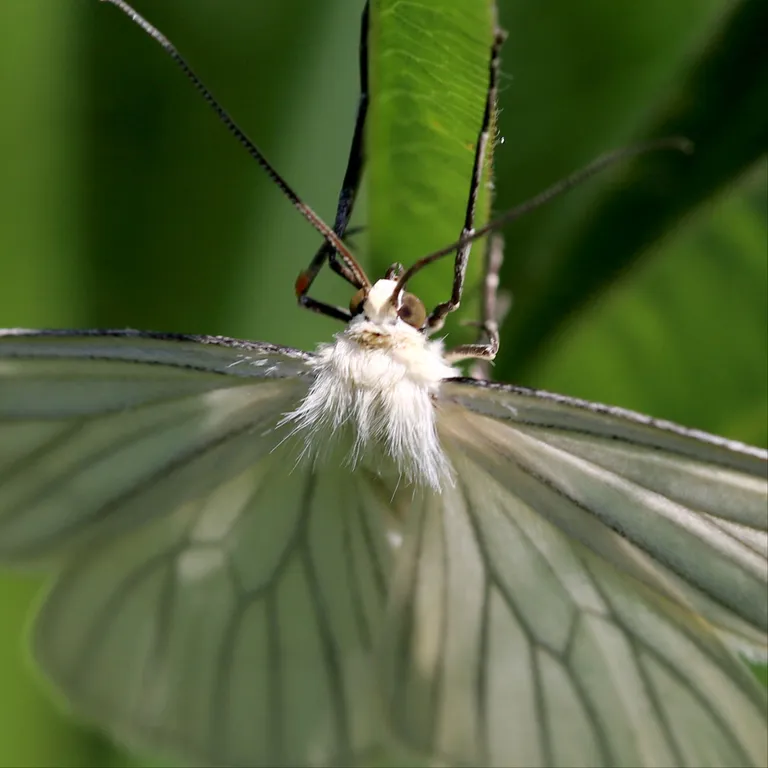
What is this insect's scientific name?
Siona lineata
